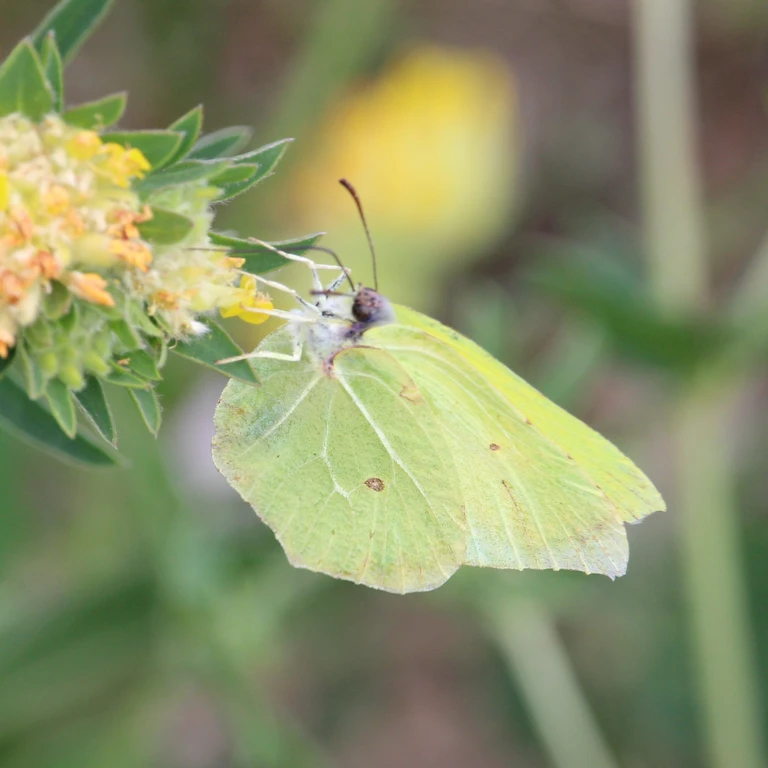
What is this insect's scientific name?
Gonepteryx rhamni
